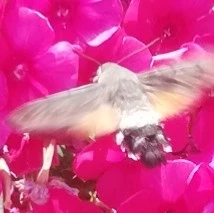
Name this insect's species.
Macroglossum stellatarum
